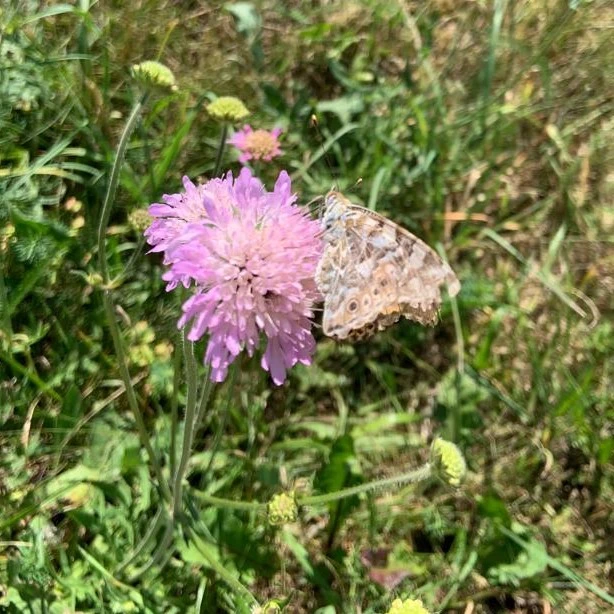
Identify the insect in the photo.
Vanessa cardui
